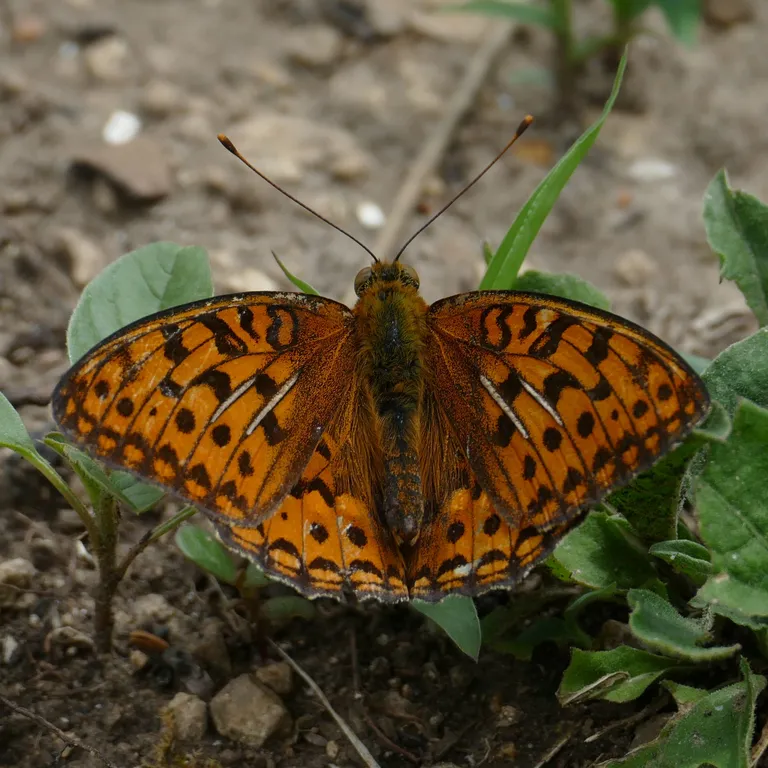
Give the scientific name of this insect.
Fabriciana adippe
